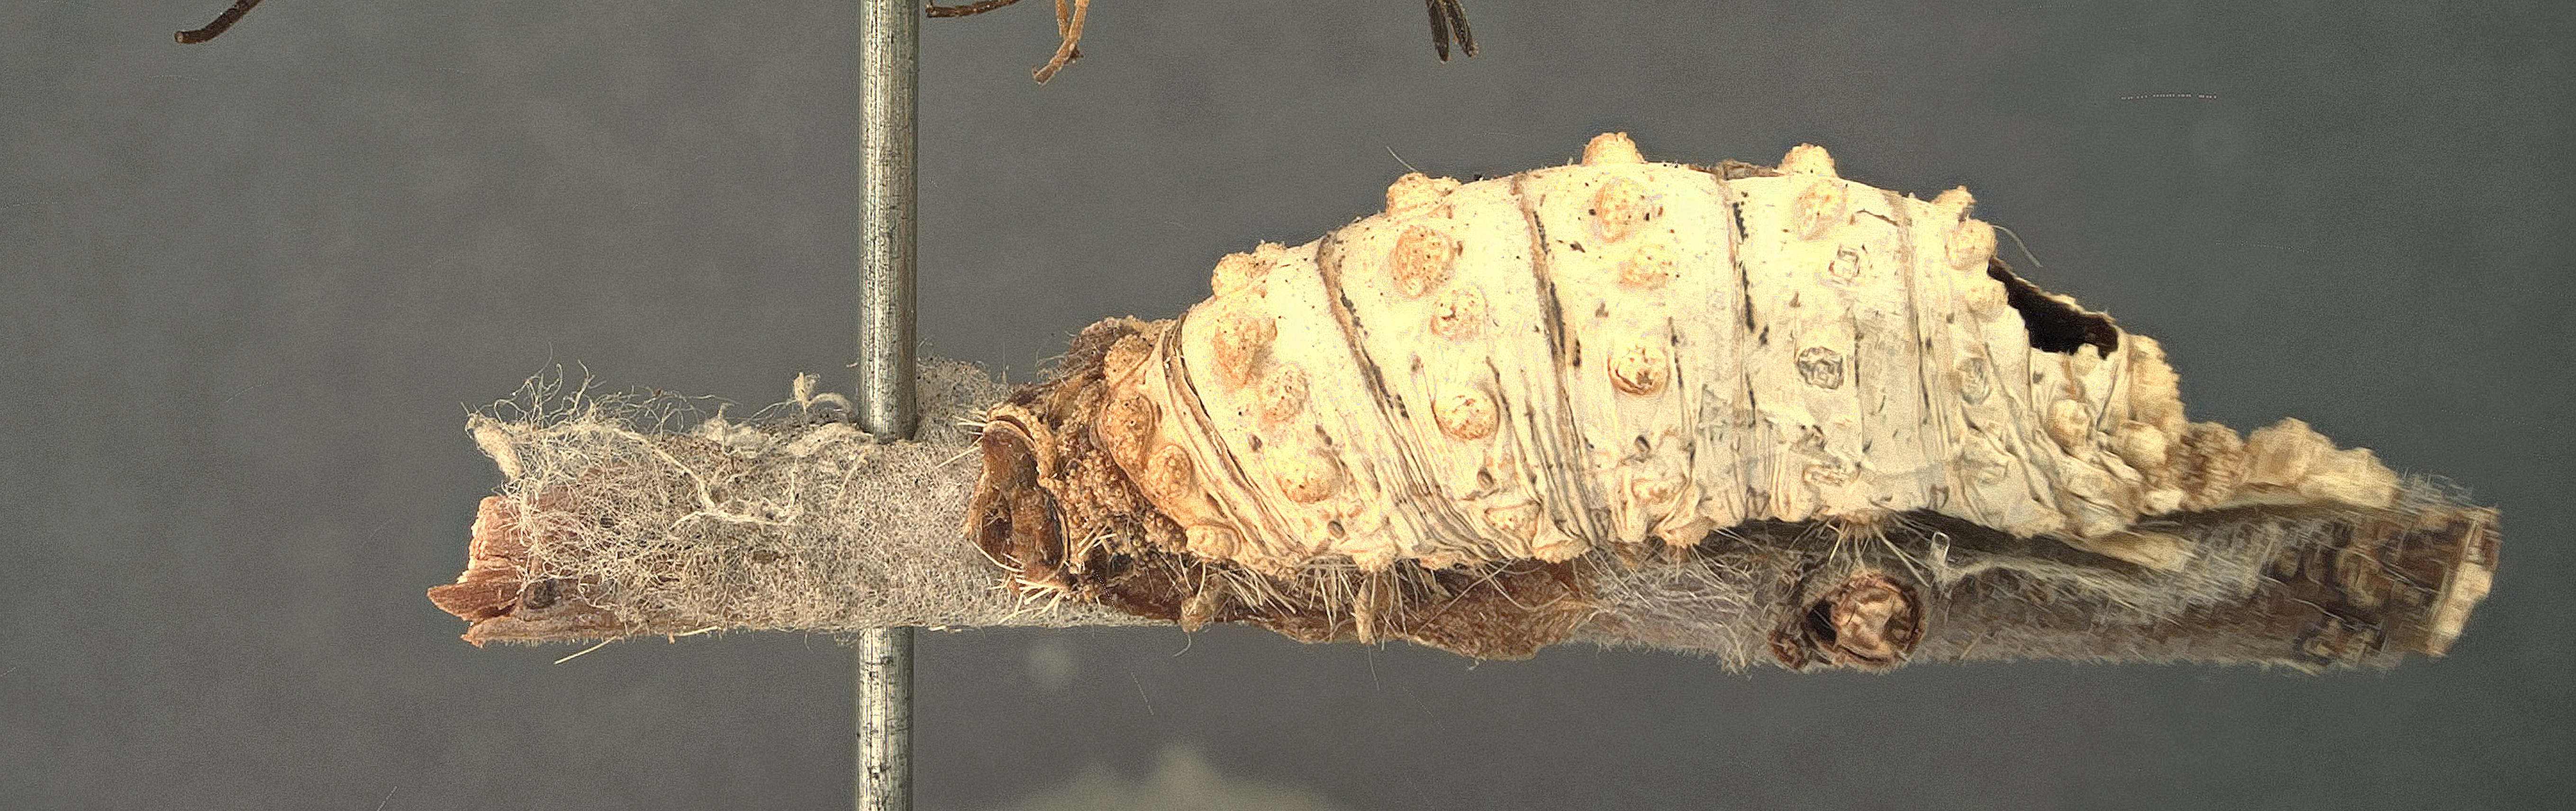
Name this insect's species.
Cyrtobasis rogae
